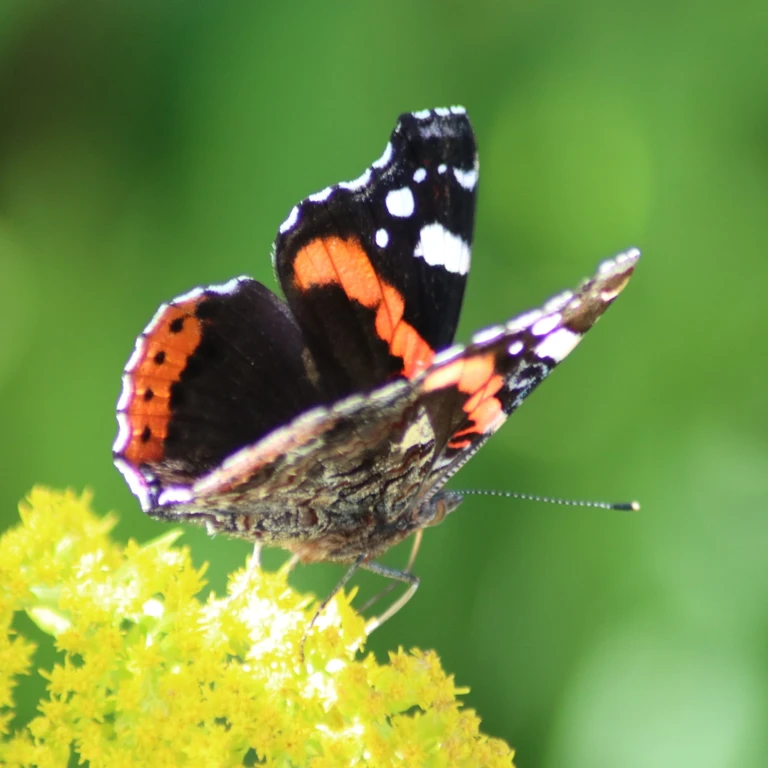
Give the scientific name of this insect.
Vanessa atalanta
